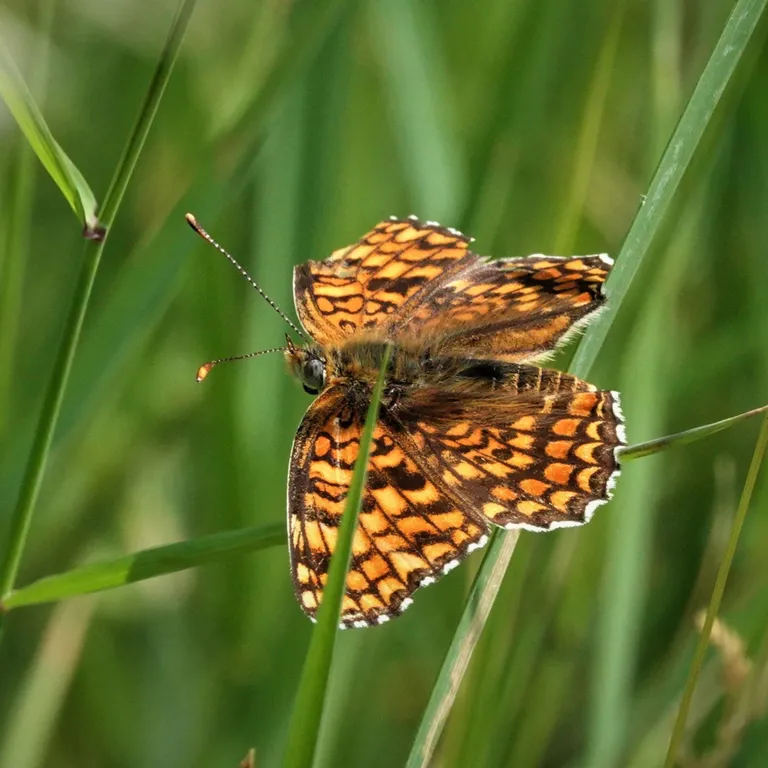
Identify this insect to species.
Melitaea phoebe
